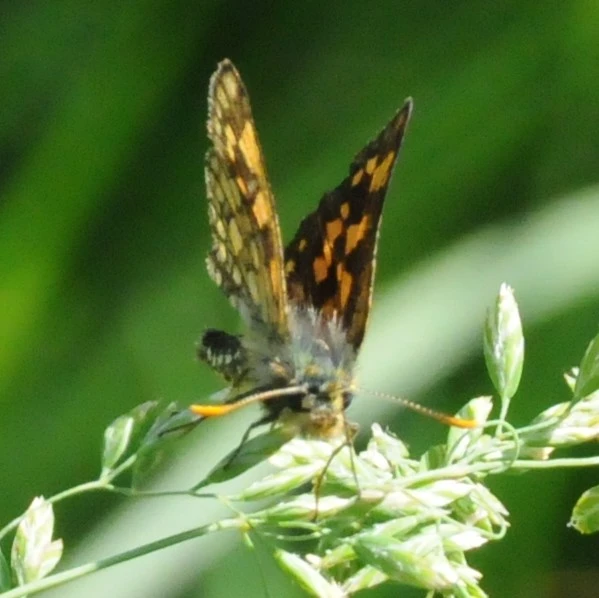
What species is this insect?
Carterocephalus palaemon
